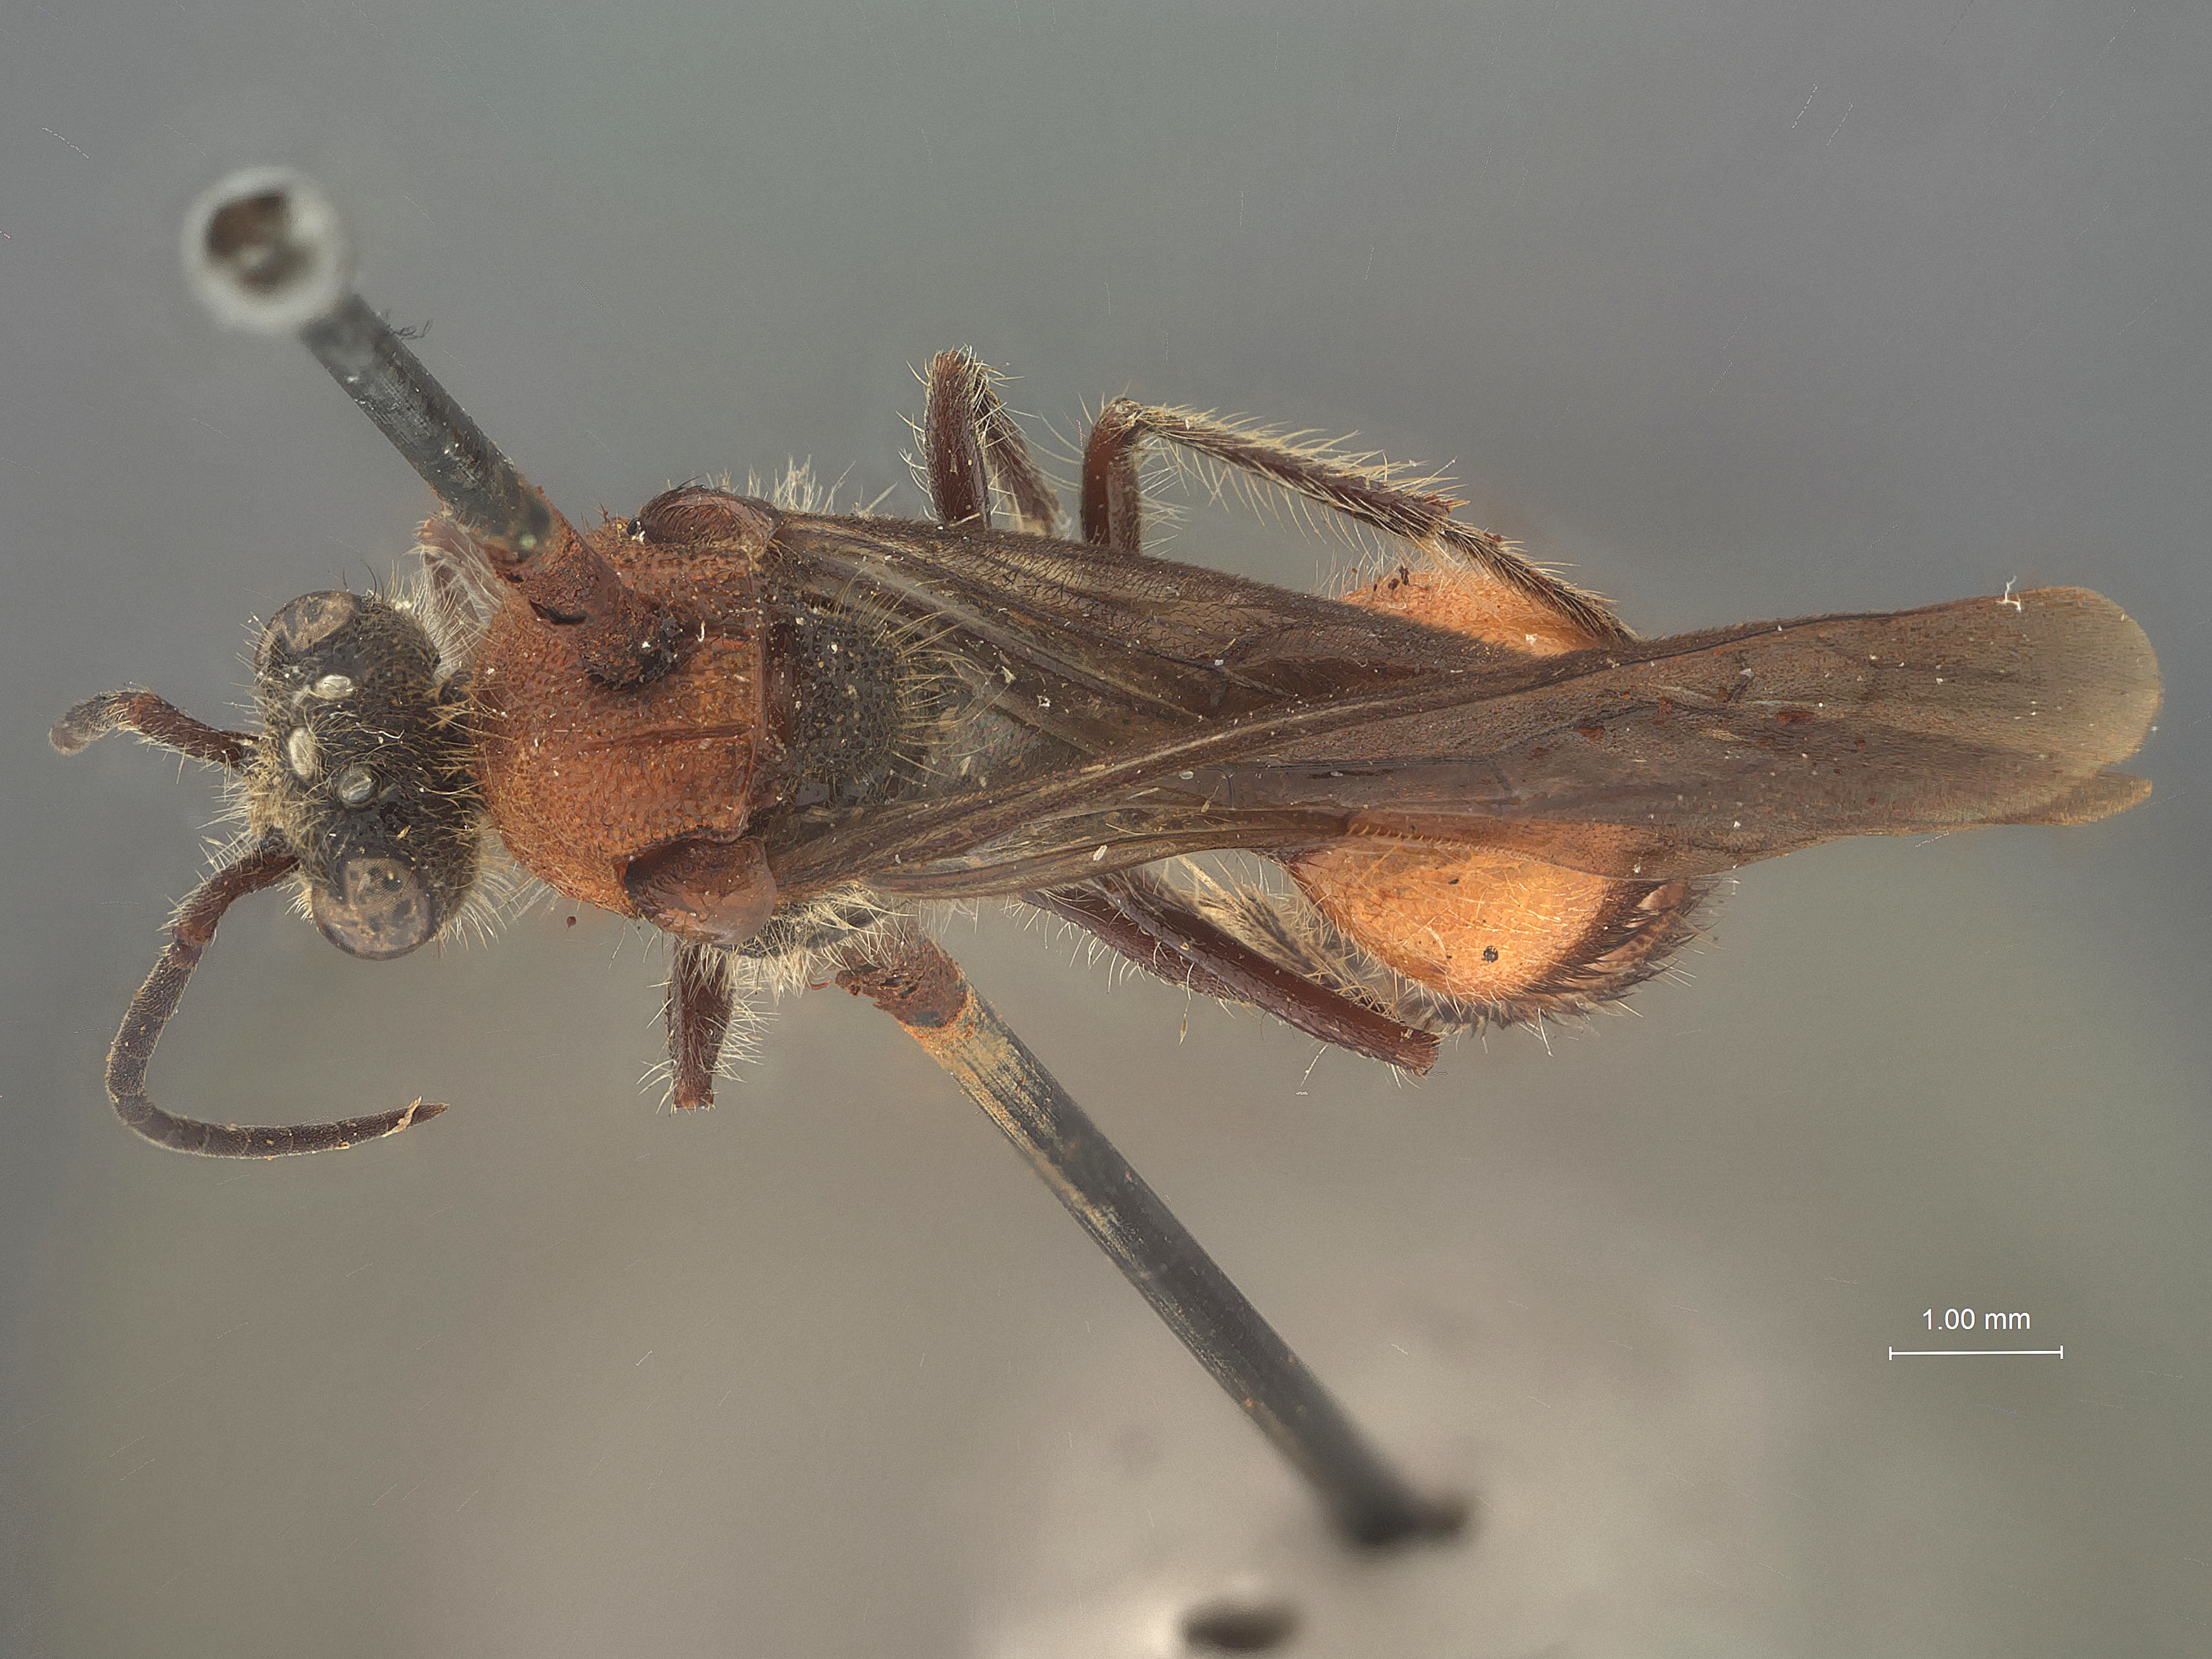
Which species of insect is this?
Timulla ocellaria
